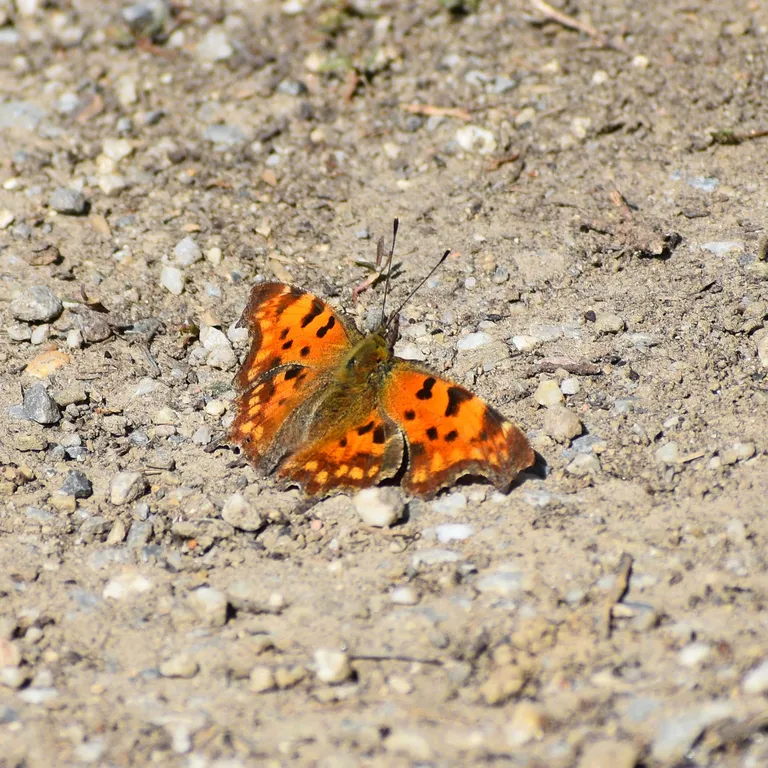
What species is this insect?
Polygonia c-album
